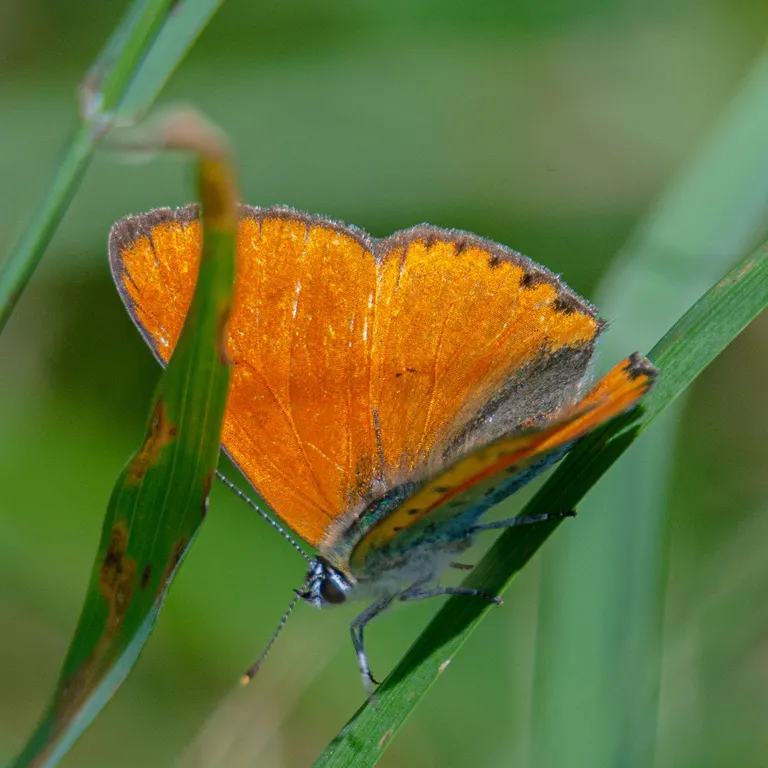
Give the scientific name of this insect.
Lycaena dispar
